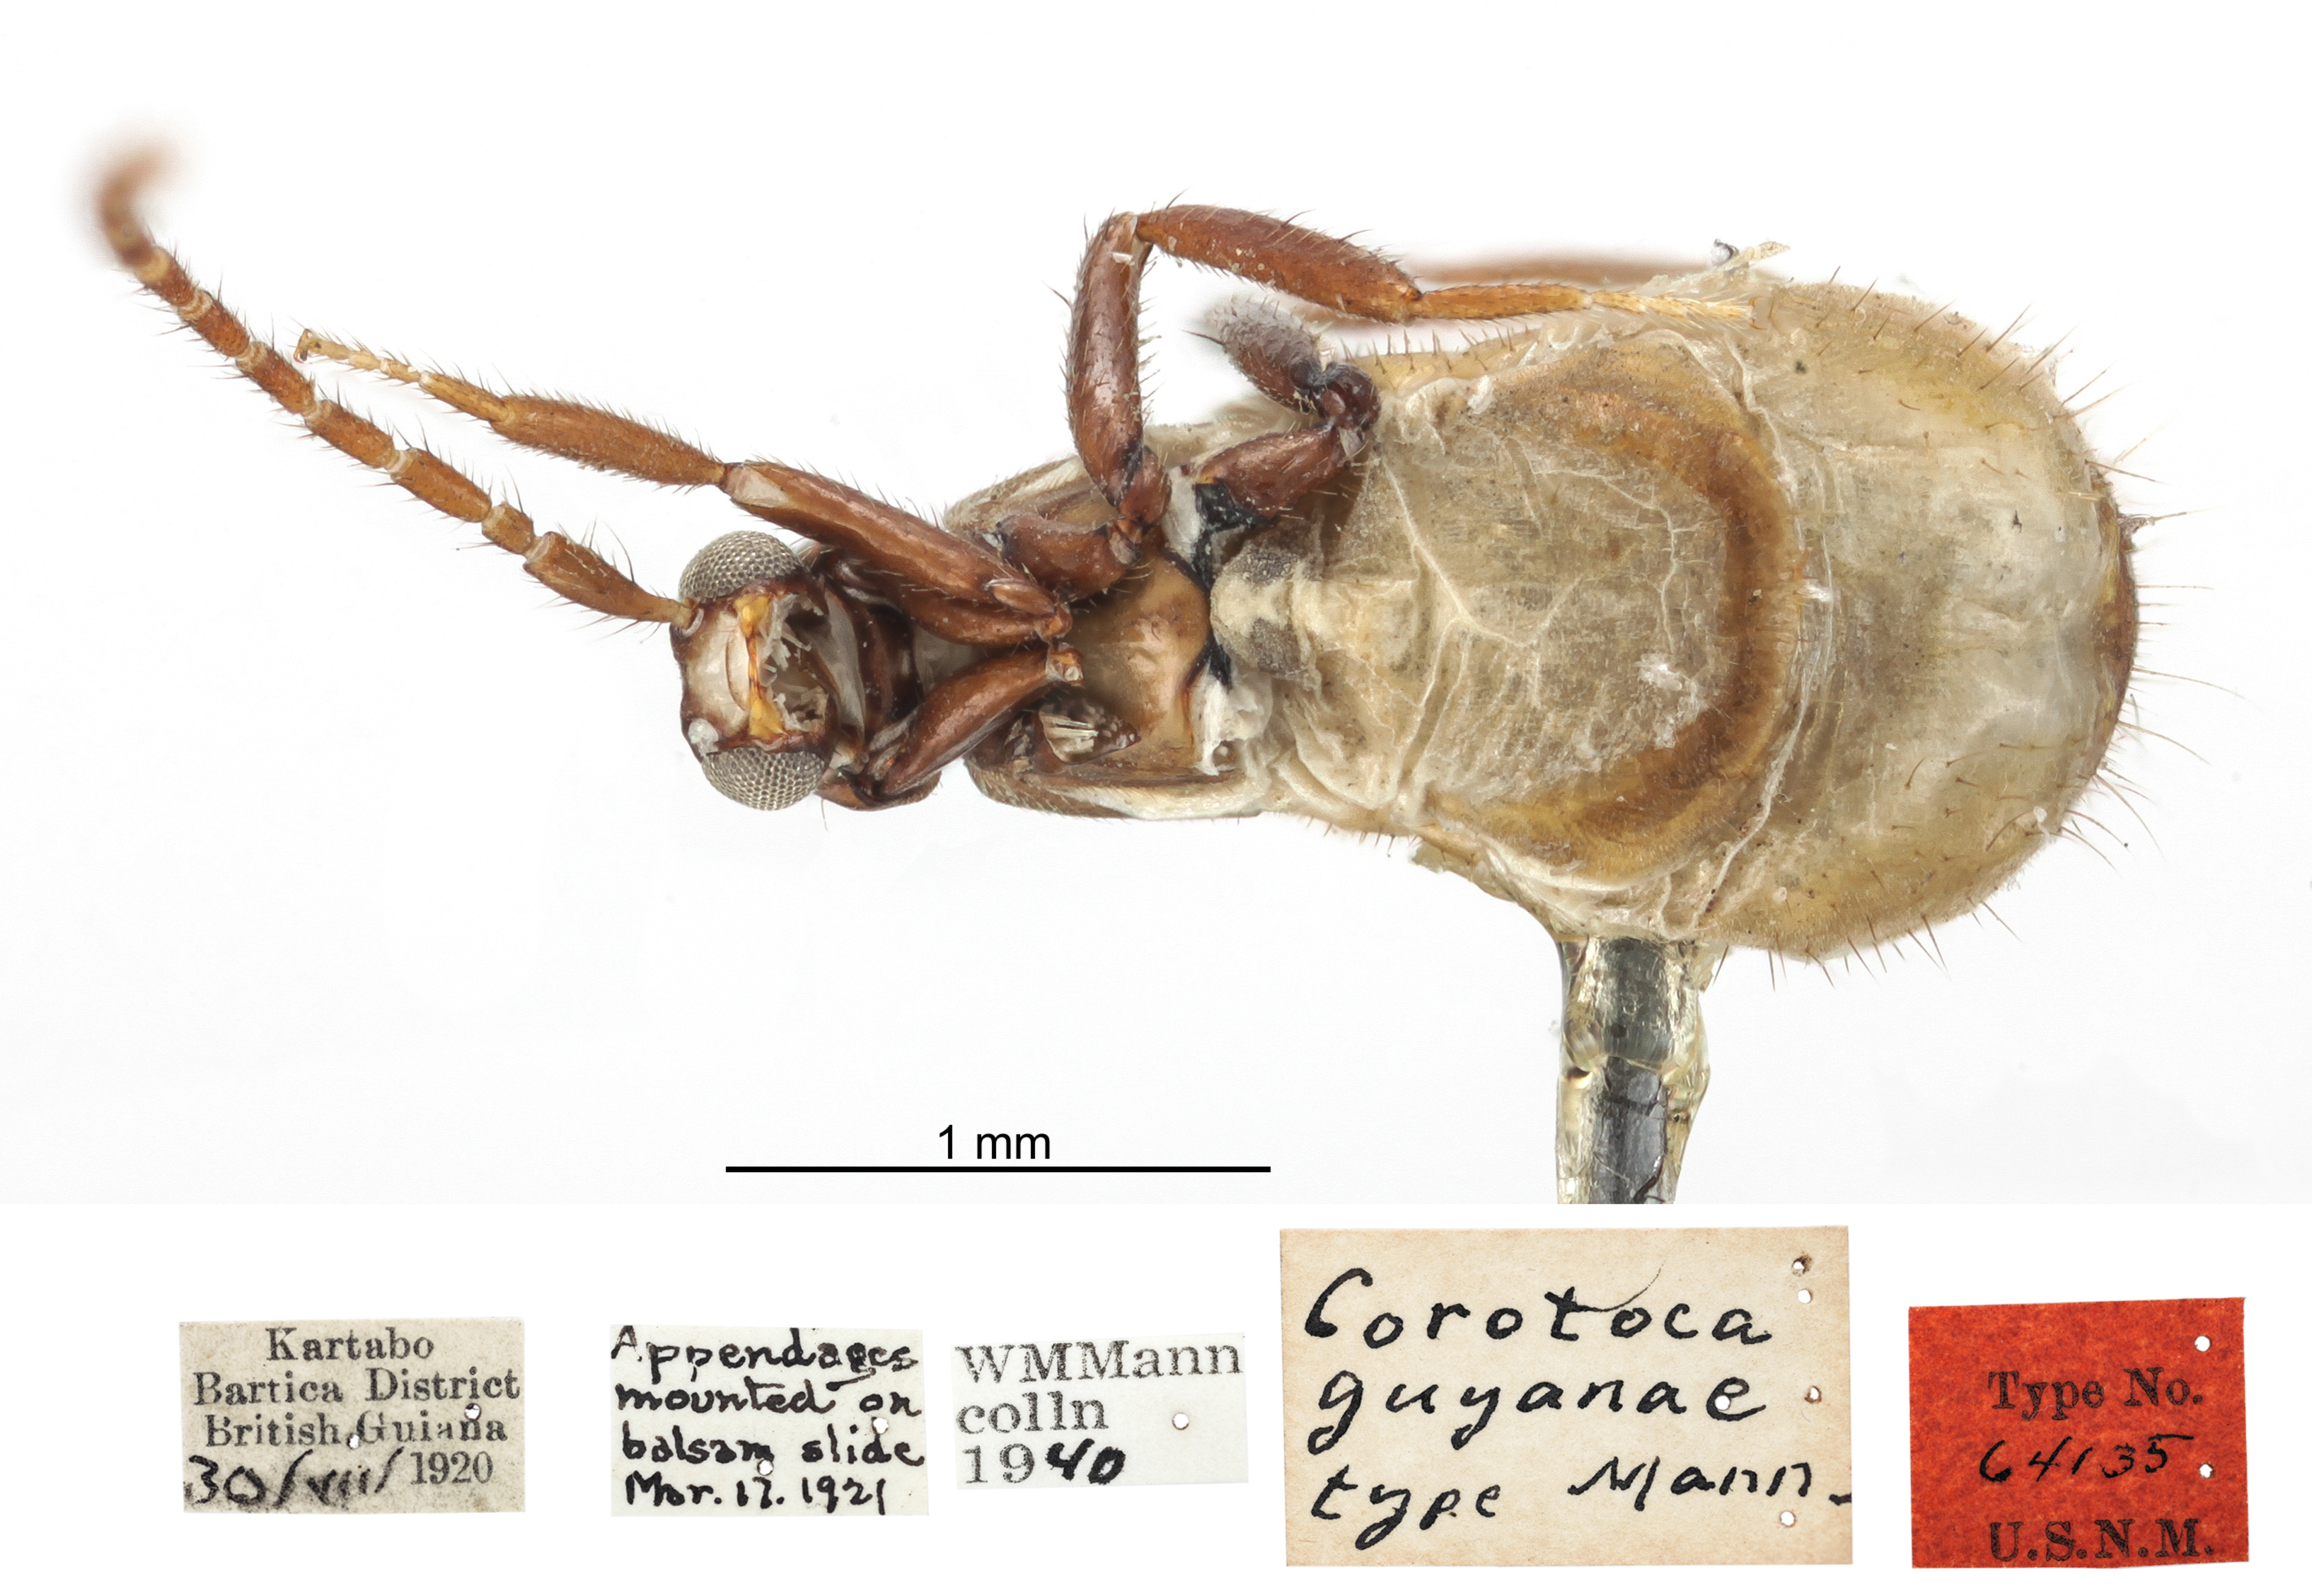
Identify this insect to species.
Corotoca guyanae
